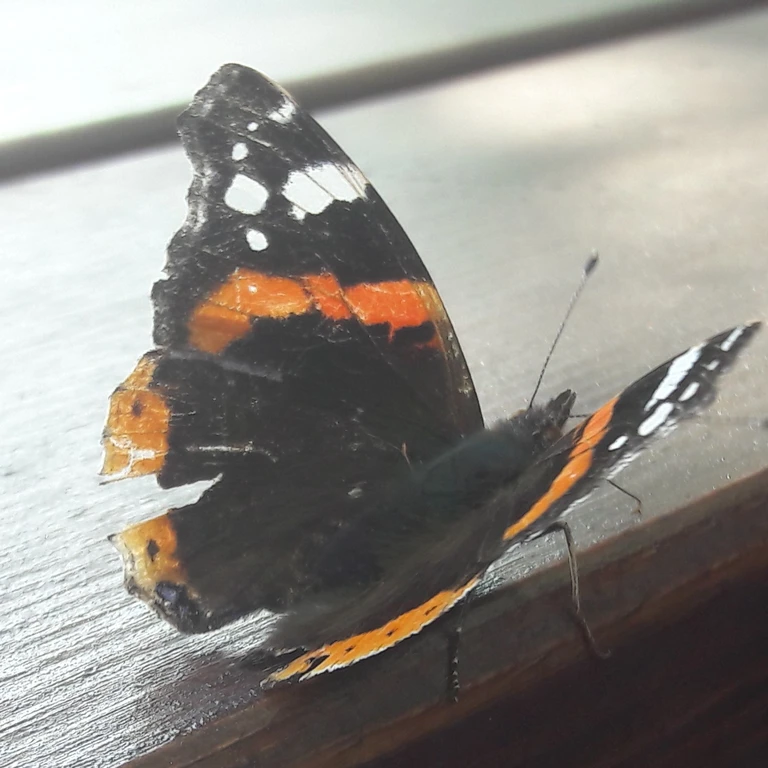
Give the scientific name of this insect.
Vanessa atalanta
